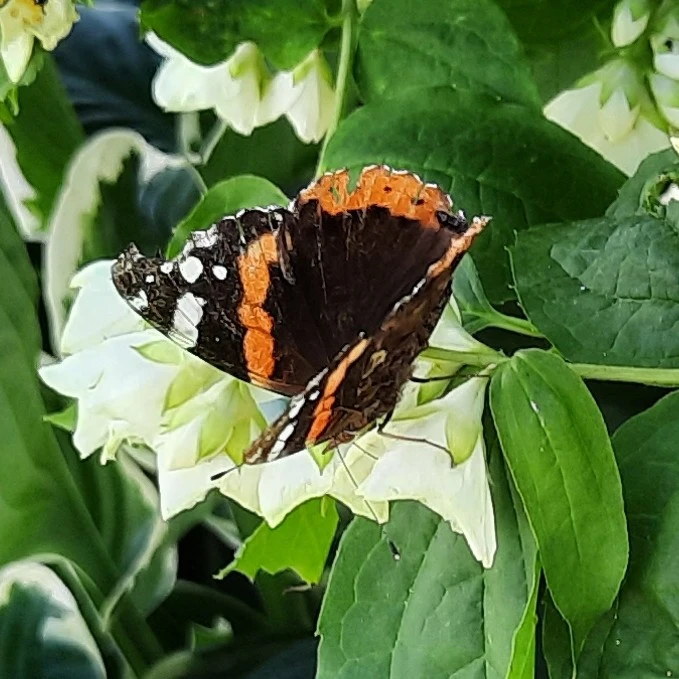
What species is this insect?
Vanessa atalanta
